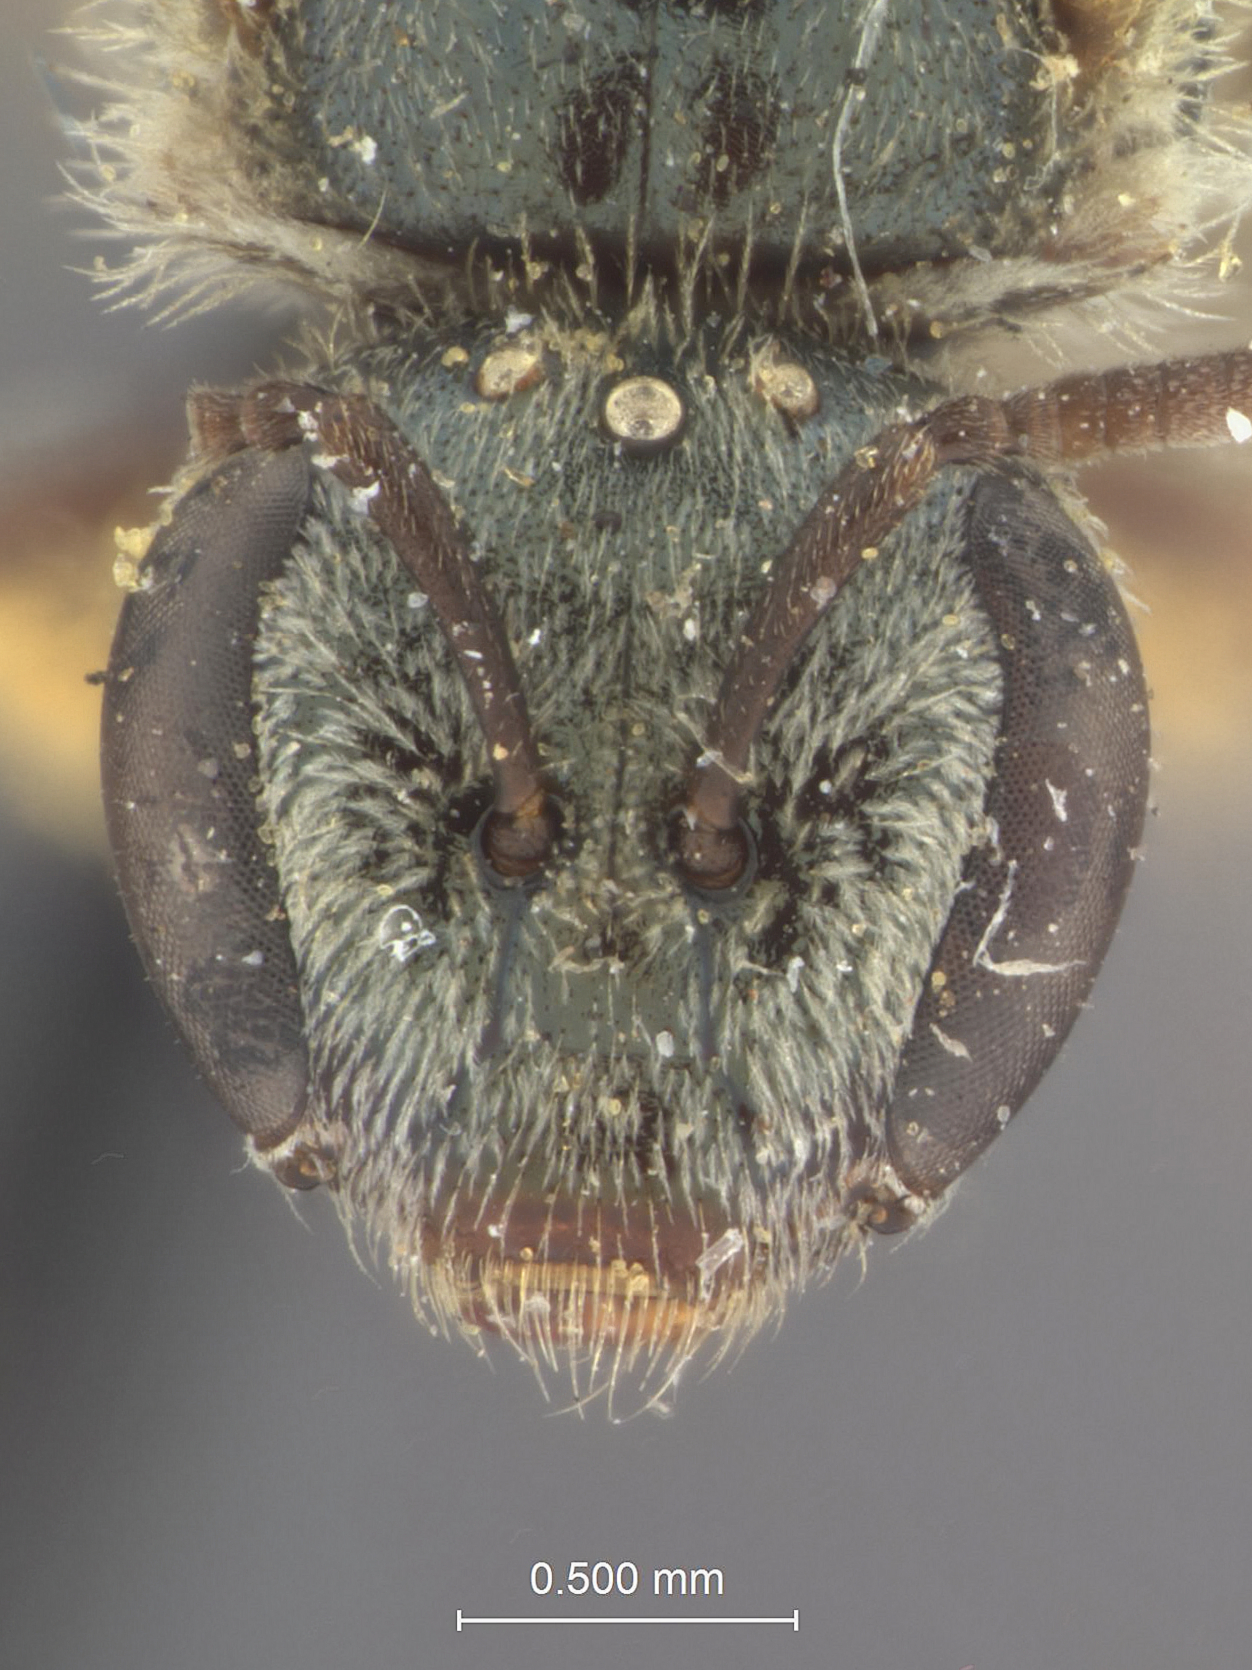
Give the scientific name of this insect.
Halictus vintonensis
